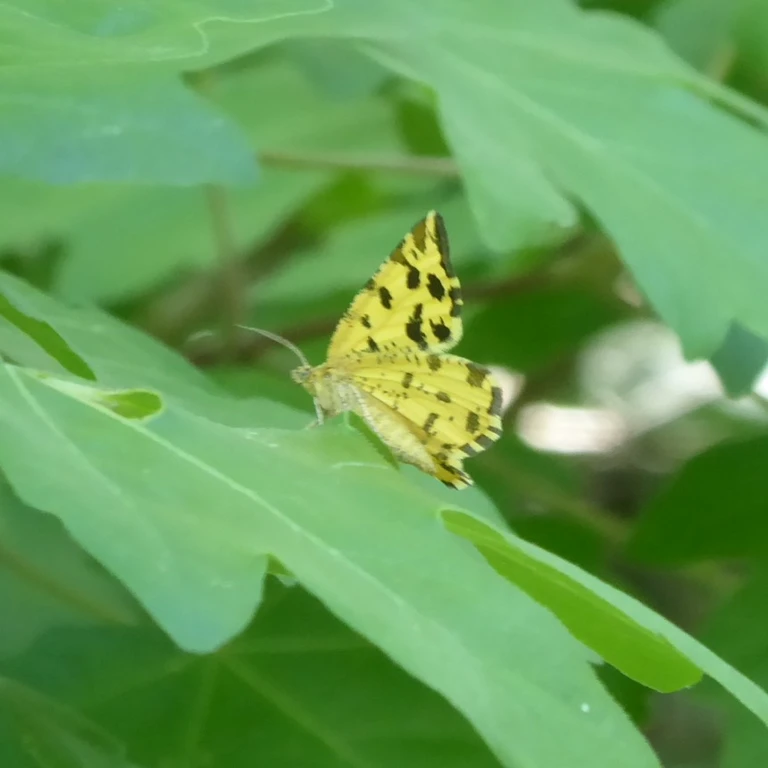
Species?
Pseudopanthera macularia
